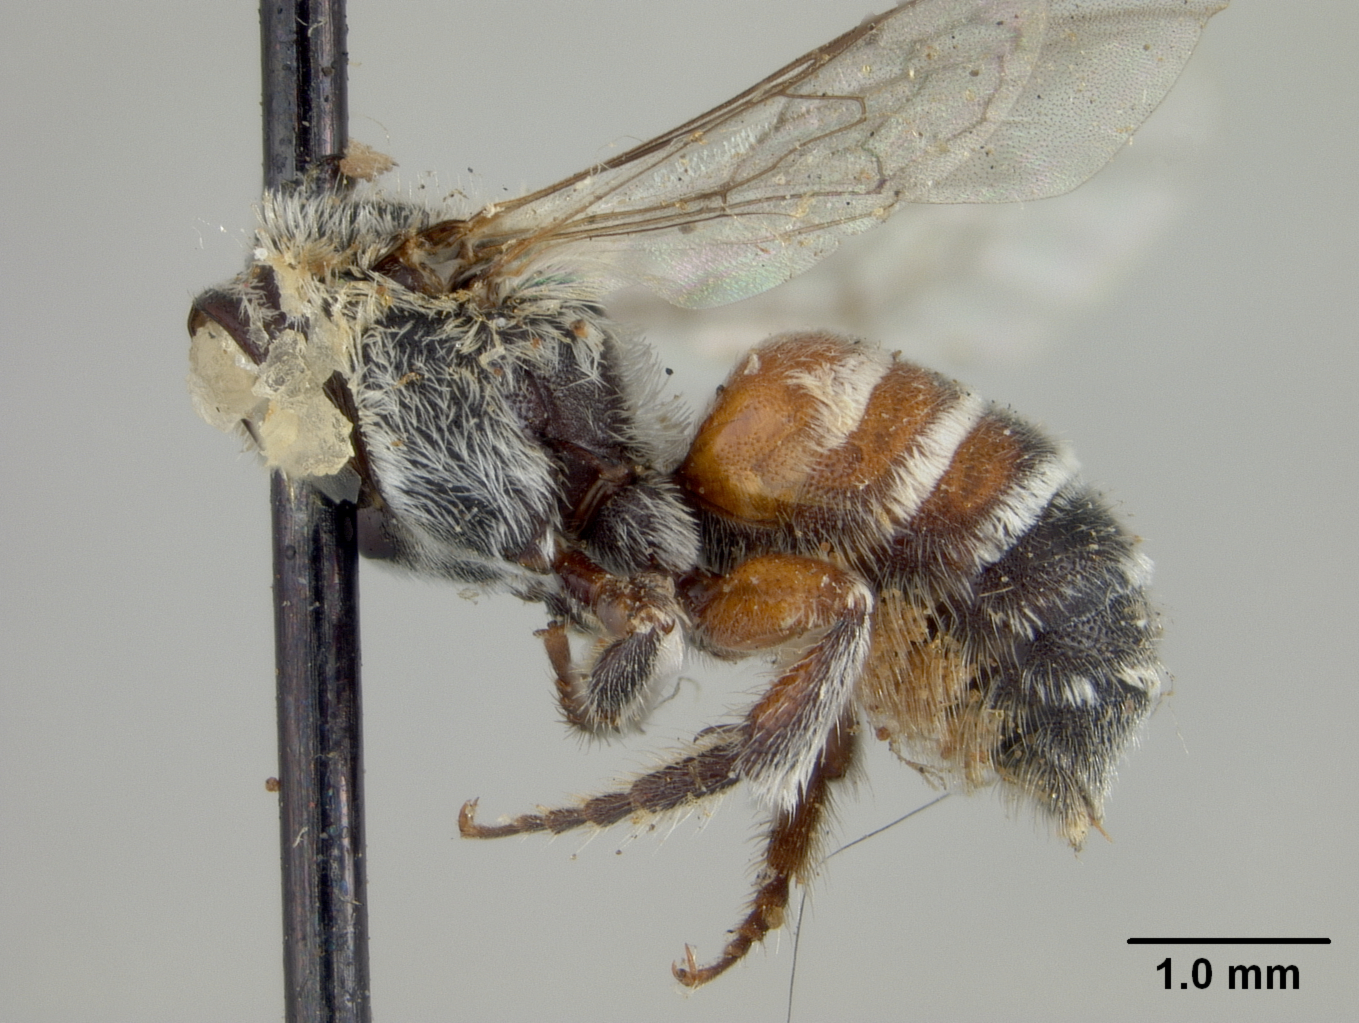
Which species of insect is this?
Ashmeadiella gillettei
